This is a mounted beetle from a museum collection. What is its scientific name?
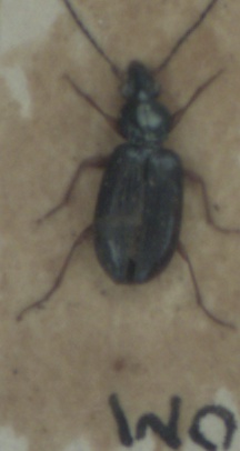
Bembidion decorum
